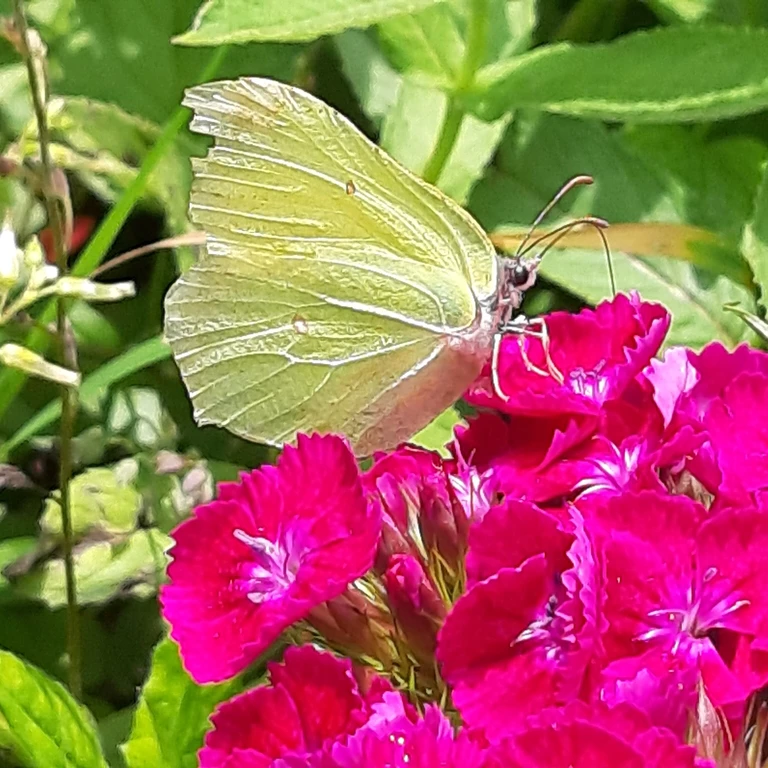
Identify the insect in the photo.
Gonepteryx rhamni
